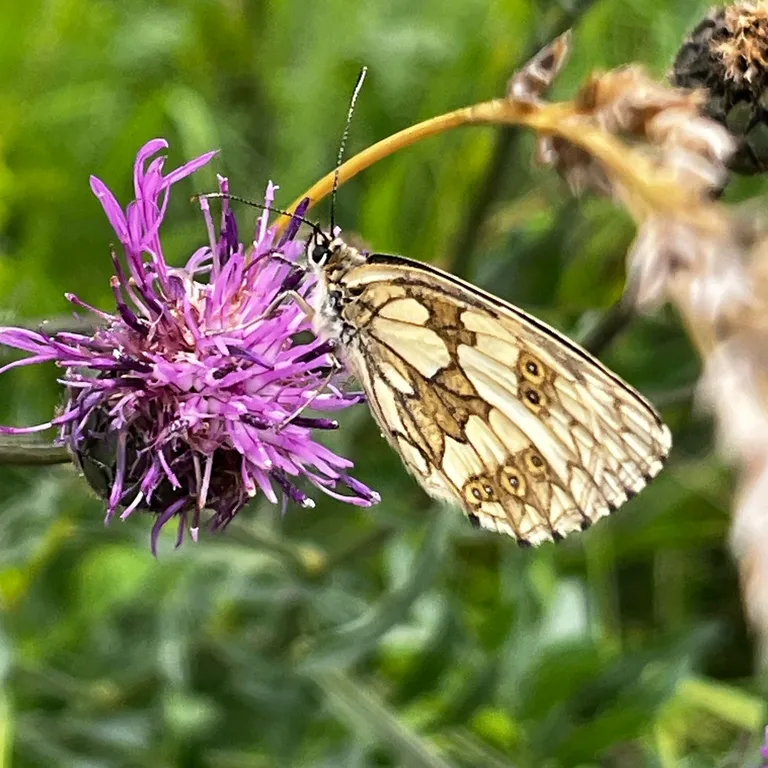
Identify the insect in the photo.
Melanargia galathea
